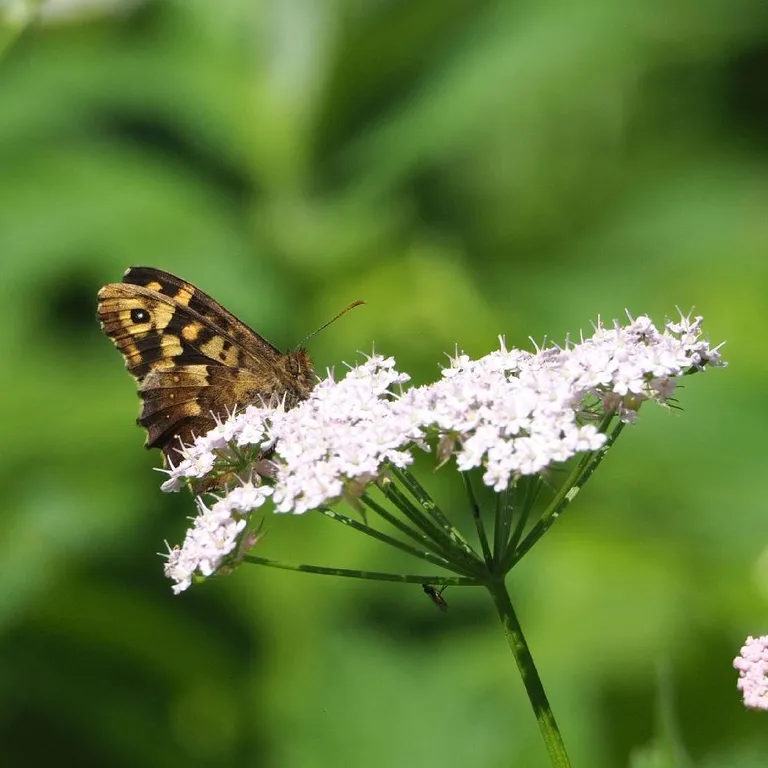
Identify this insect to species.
Pararge aegeria
